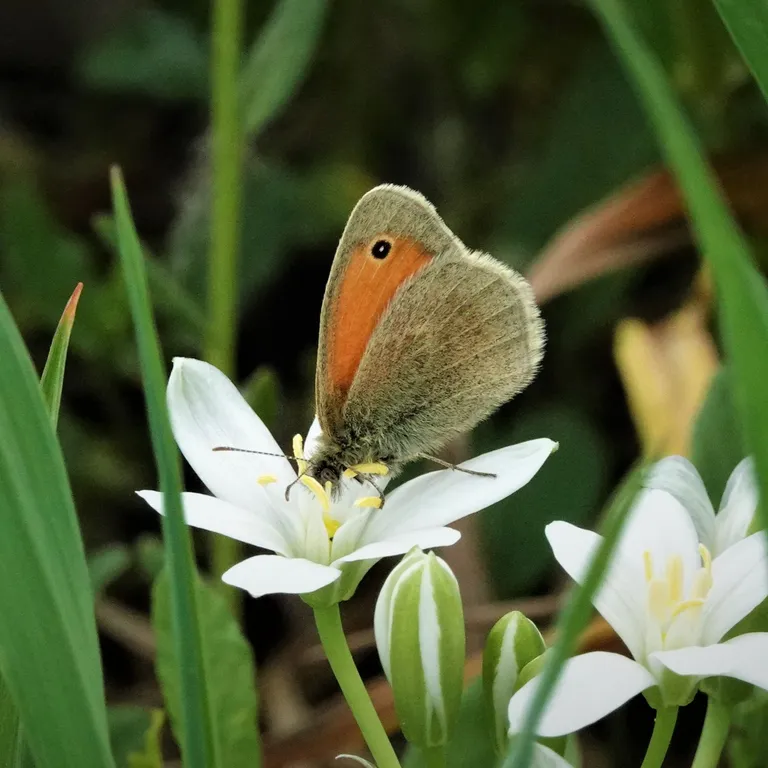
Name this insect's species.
Coenonympha pamphilus
